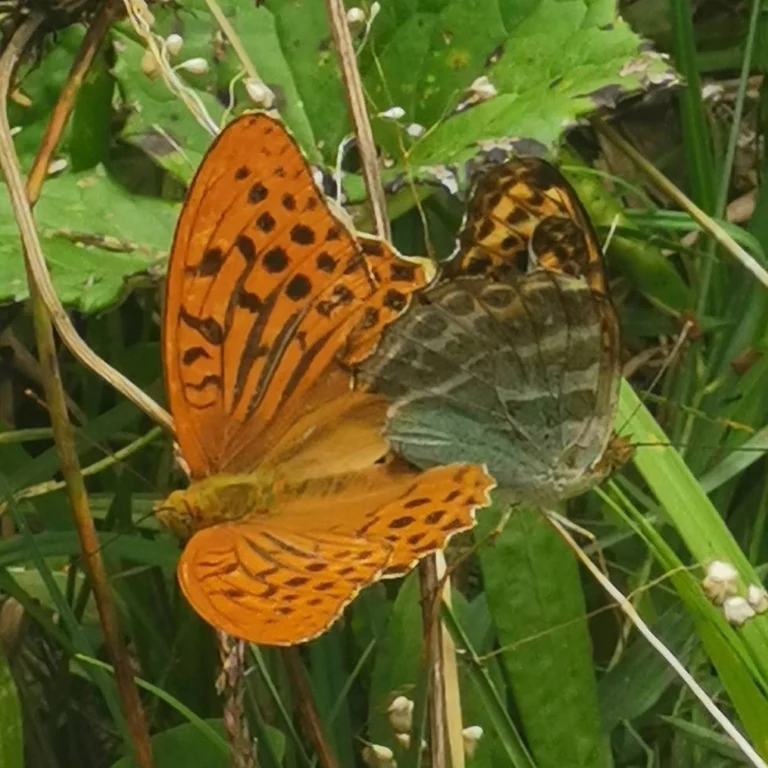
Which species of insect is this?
Argynnis paphia
